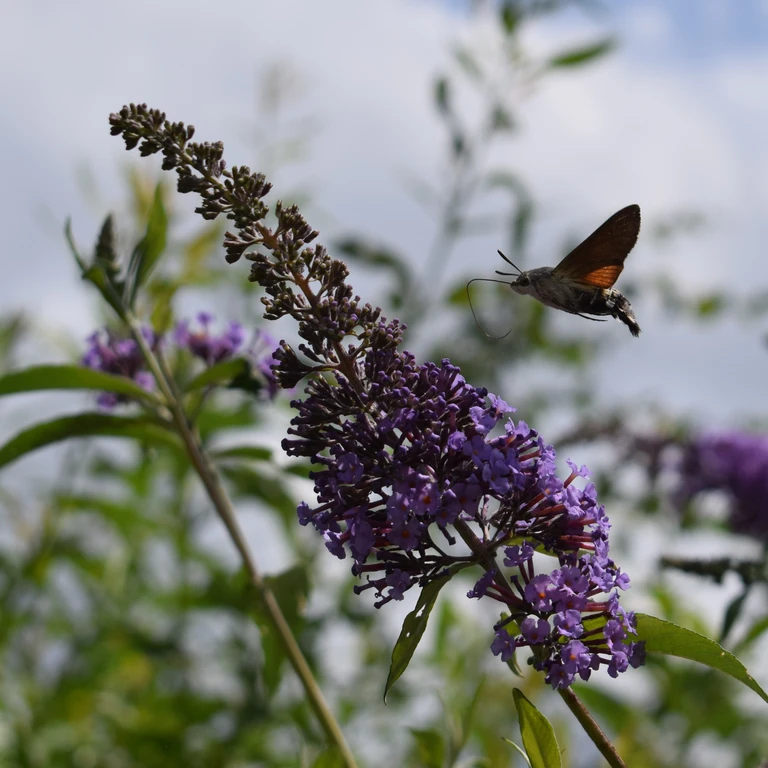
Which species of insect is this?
Macroglossum stellatarum
